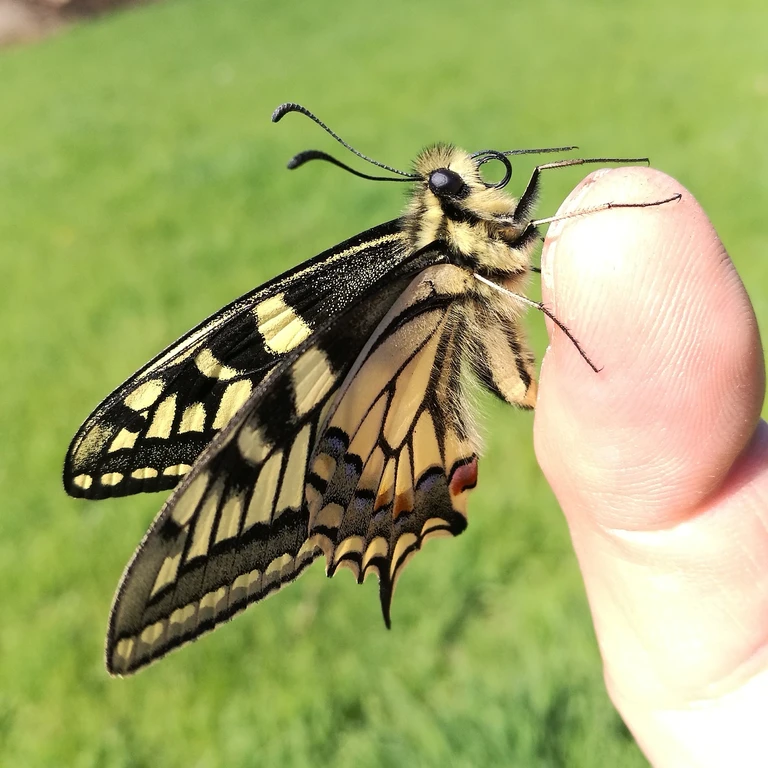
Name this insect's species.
Papilio machaon
